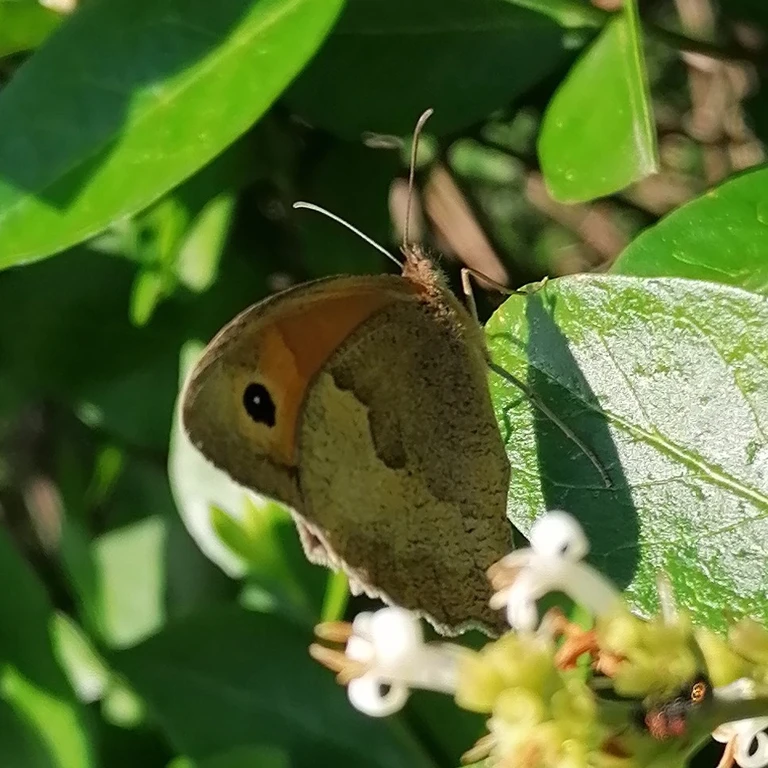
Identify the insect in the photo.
Maniola jurtina
